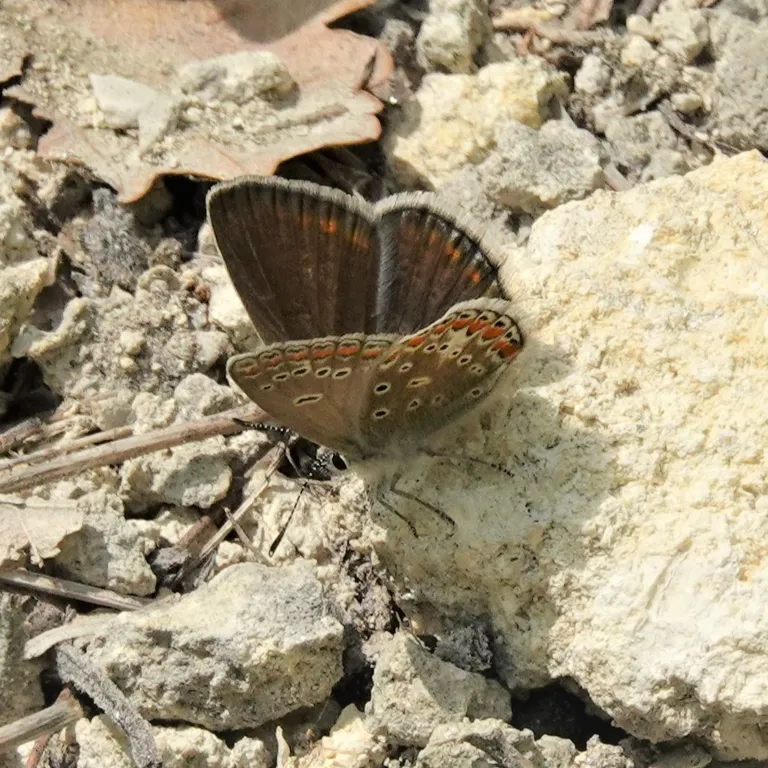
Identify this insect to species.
Polyommatus thersites
